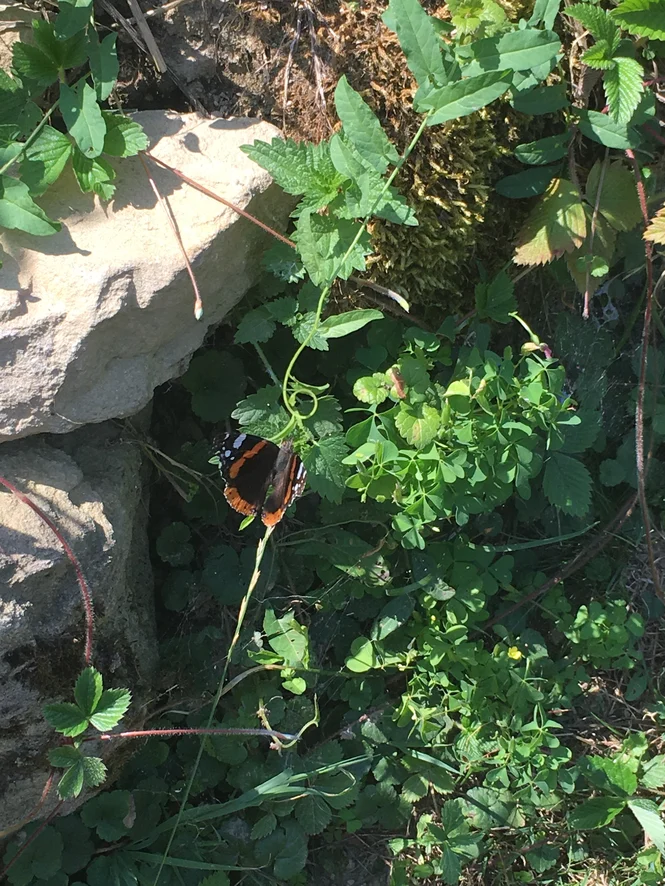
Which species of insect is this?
Vanessa atalanta
